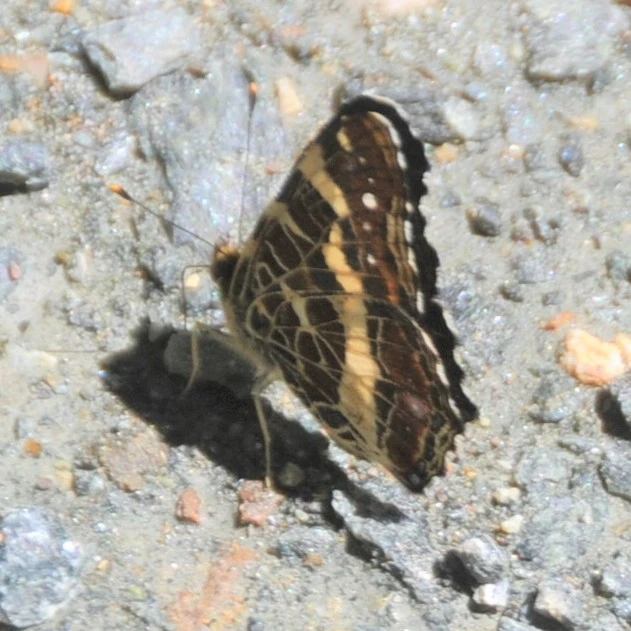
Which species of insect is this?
Araschnia levana
